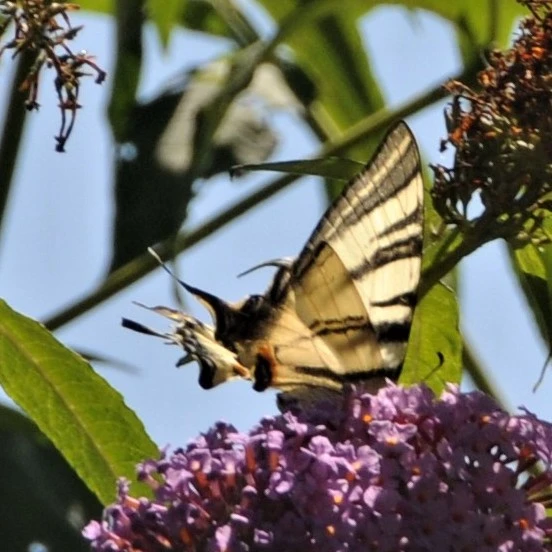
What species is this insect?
Iphiclides podalirius
